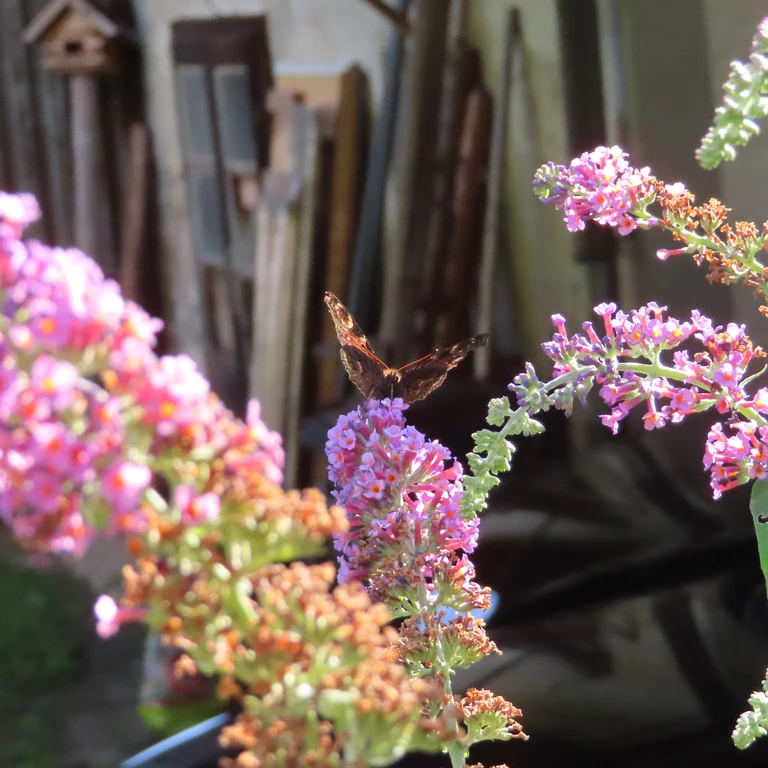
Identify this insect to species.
Aglais io
